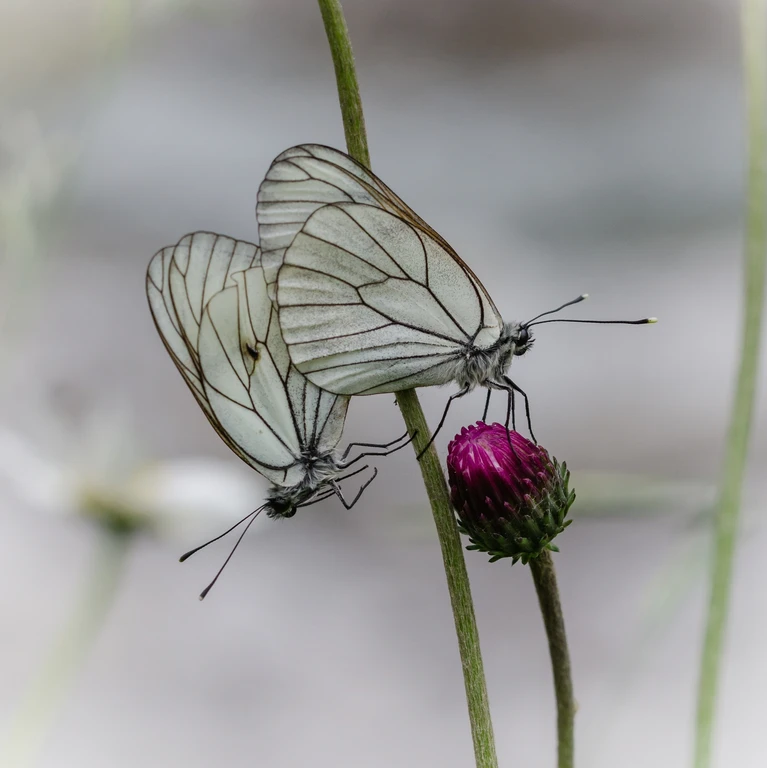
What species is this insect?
Aporia crataegi
